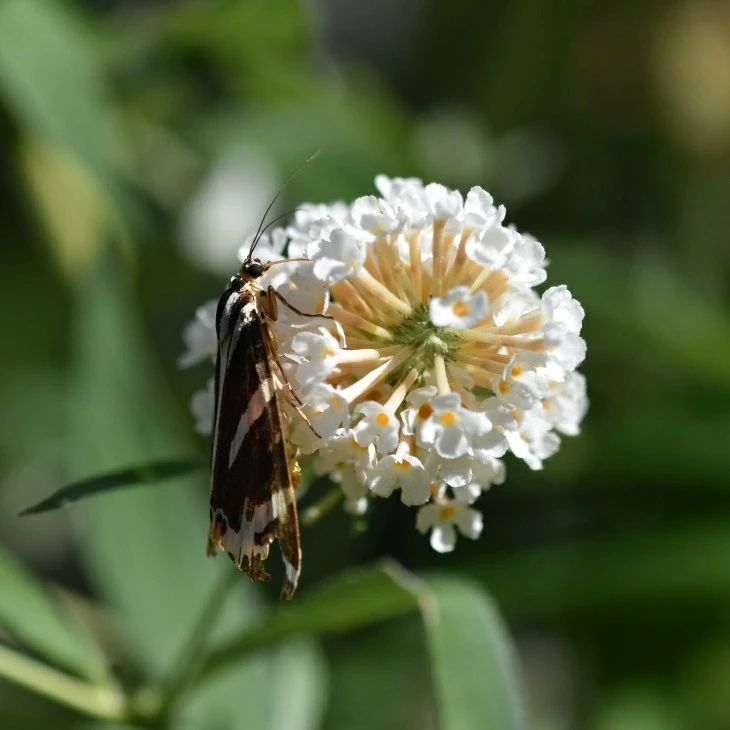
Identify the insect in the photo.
Euplagia quadripunctaria
